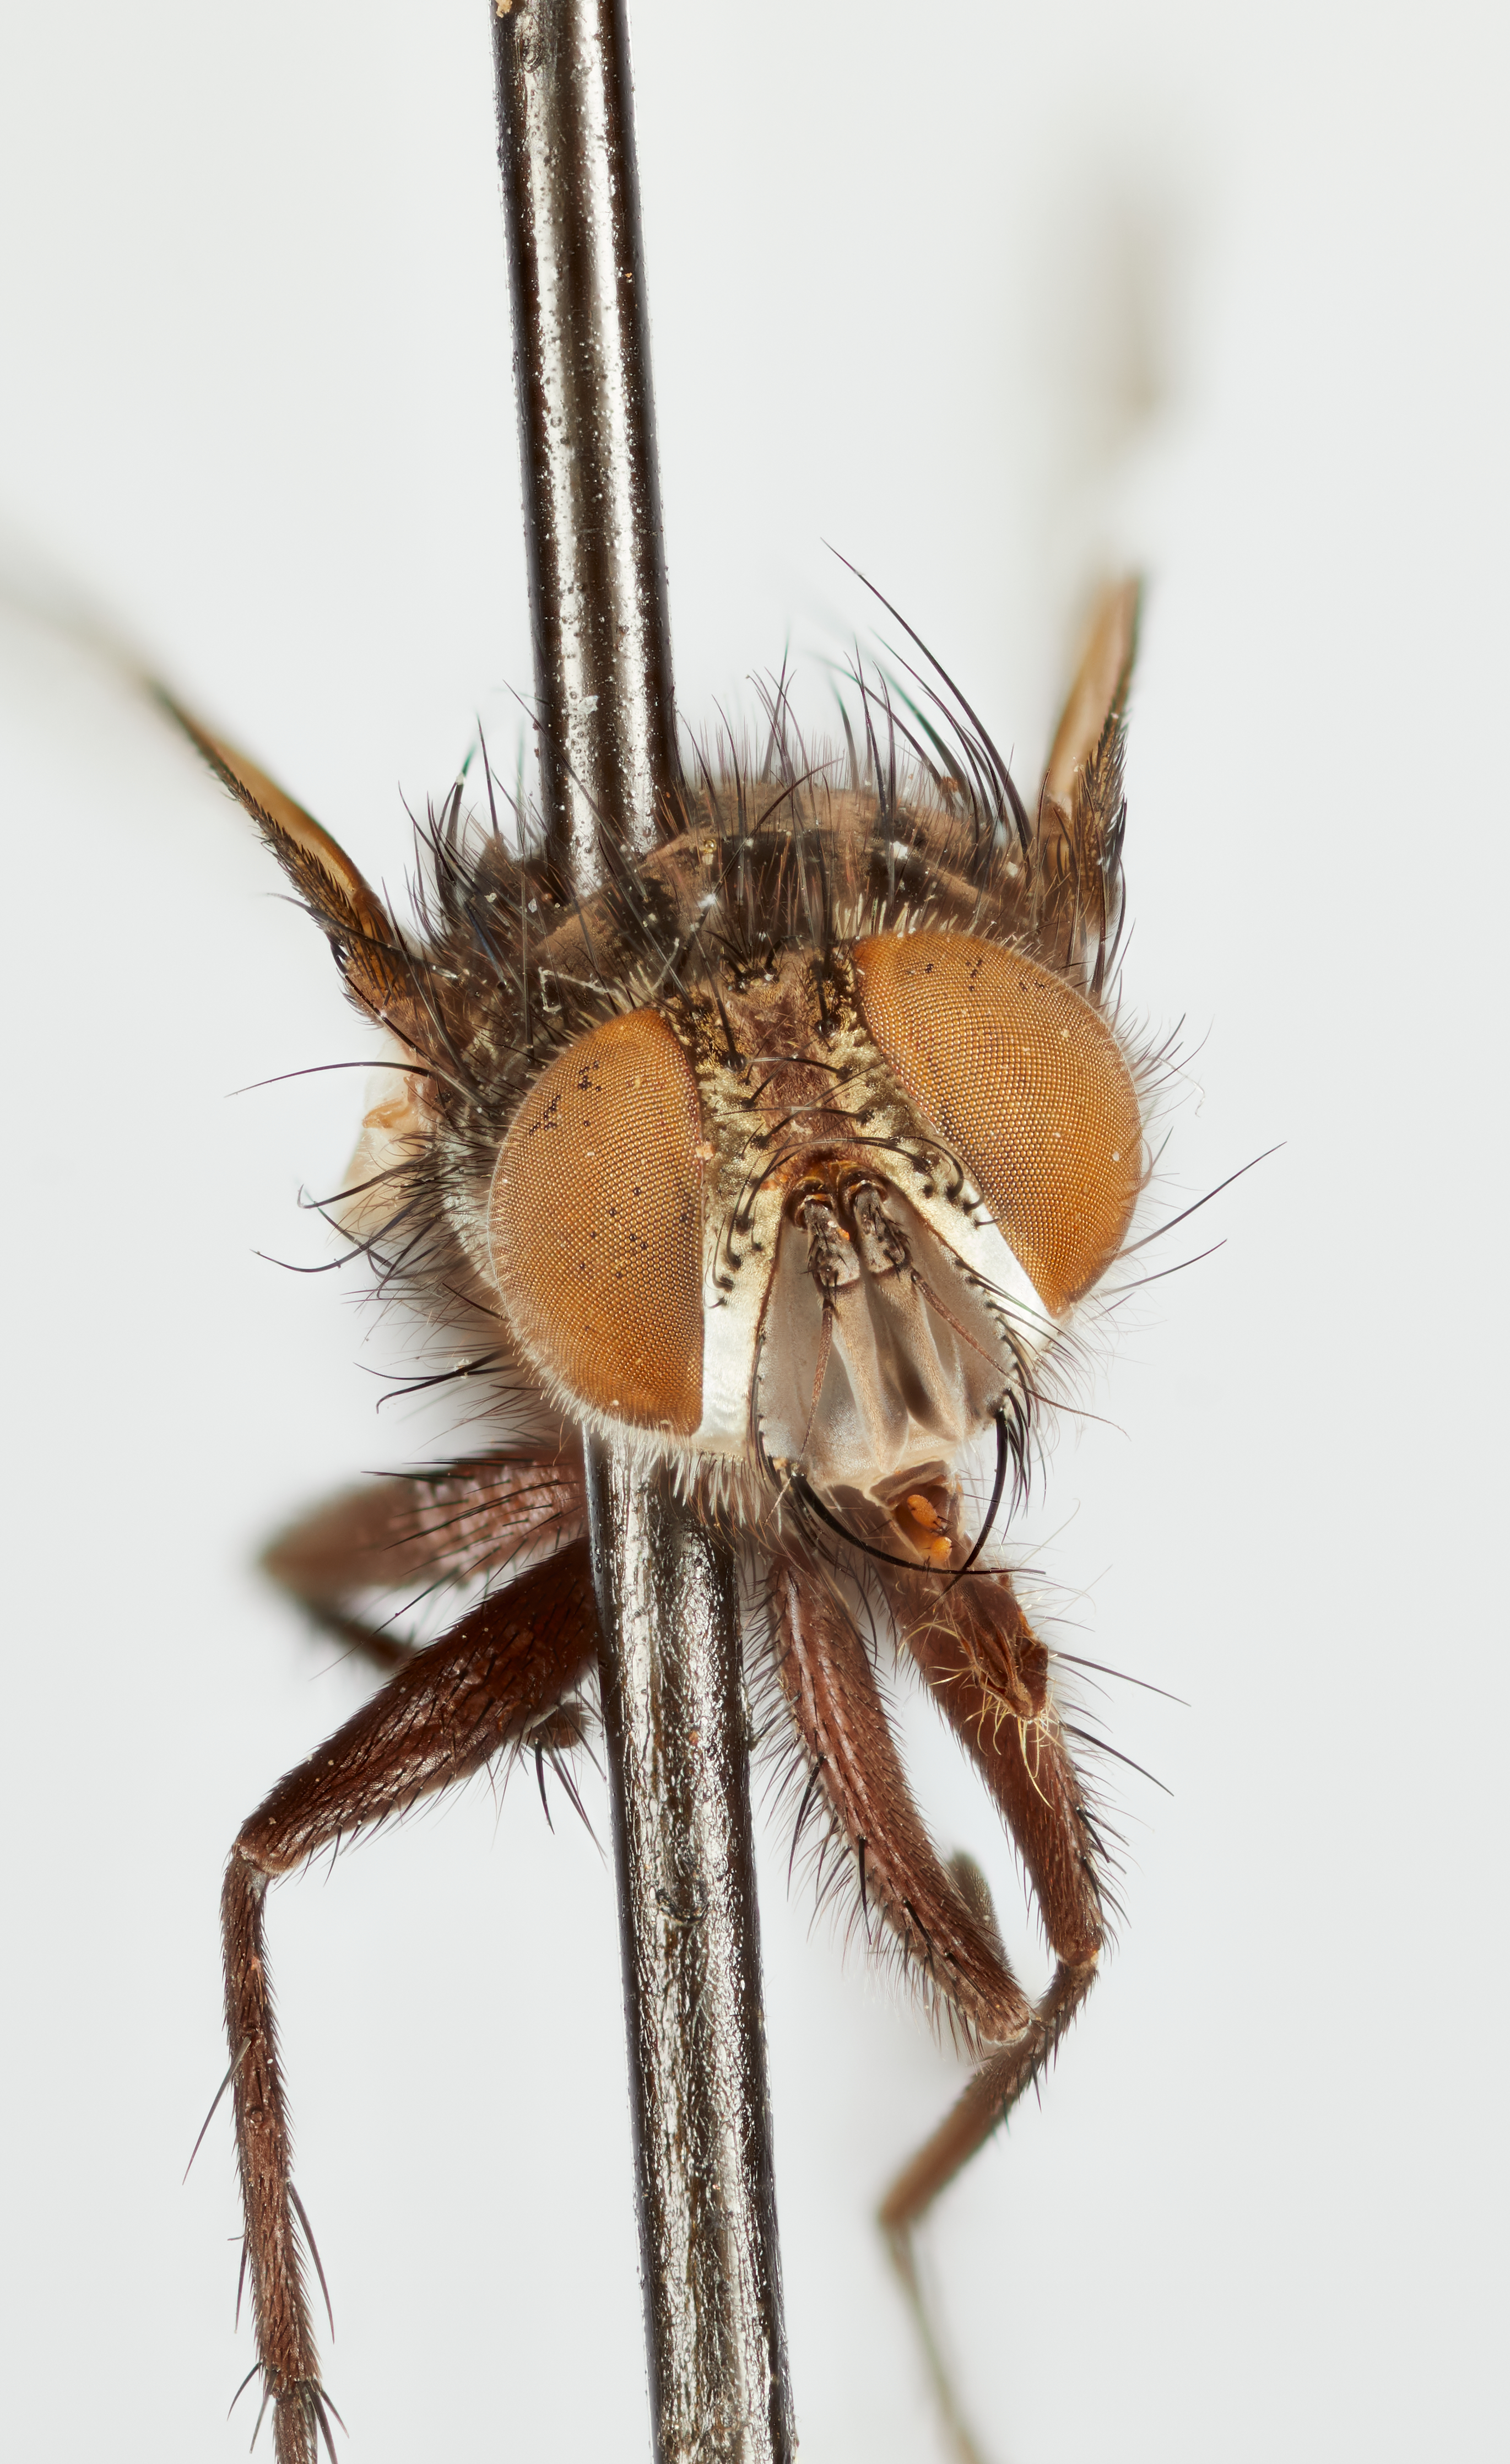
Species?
Phorocera subnitens
